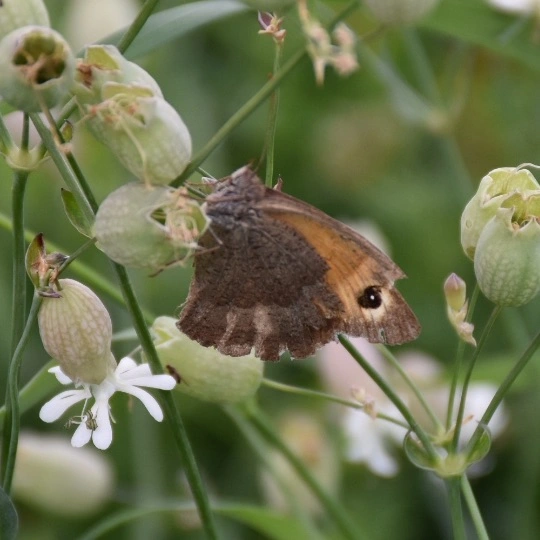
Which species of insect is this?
Maniola jurtina
